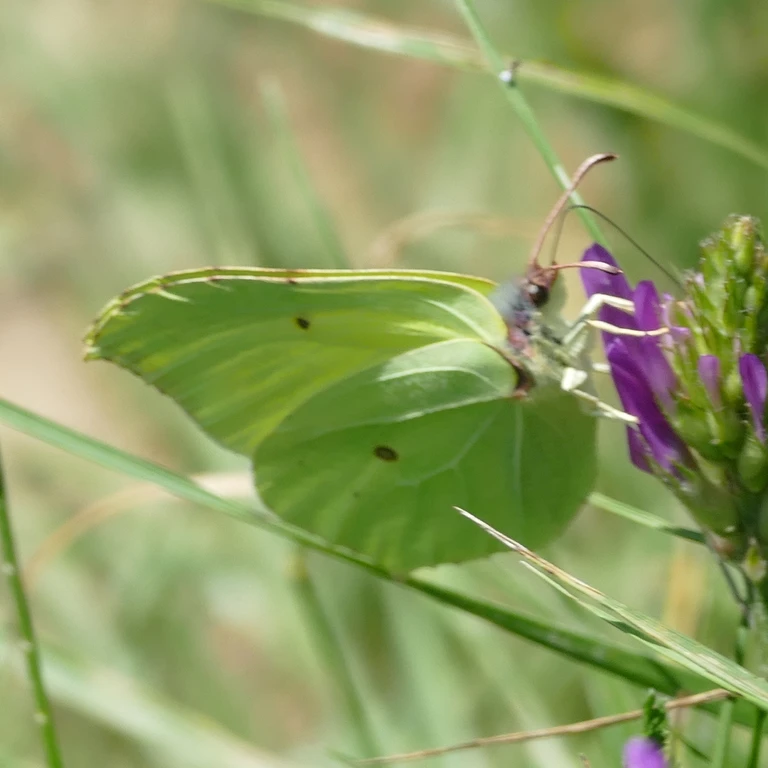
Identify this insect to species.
Gonepteryx rhamni
